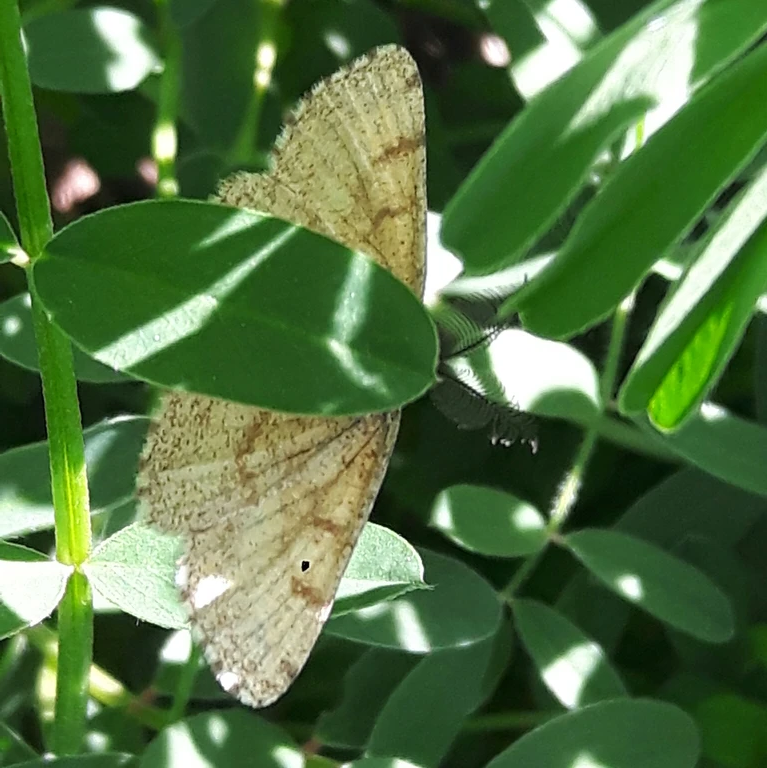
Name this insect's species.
Ematurga atomaria
